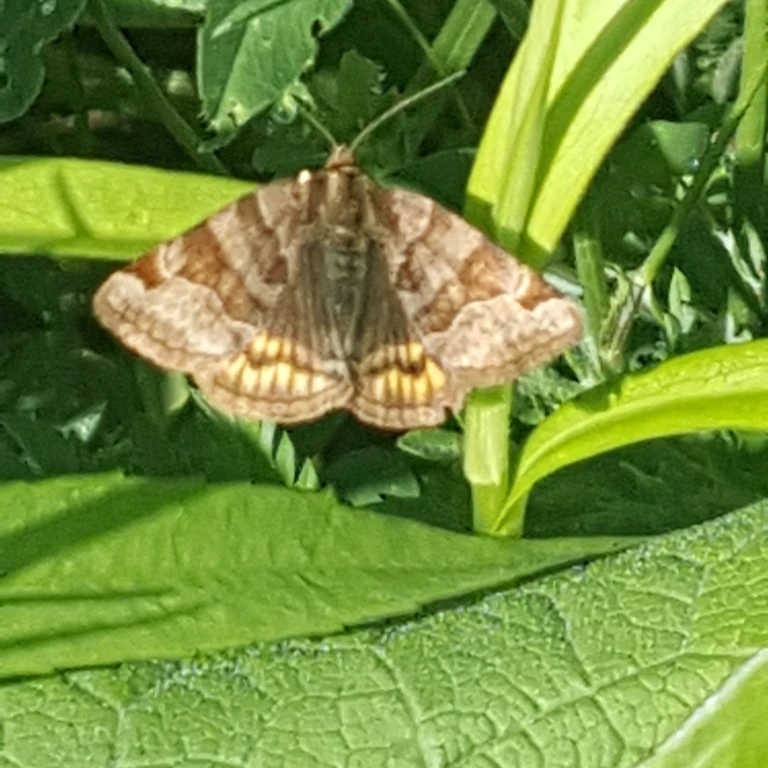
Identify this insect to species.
Euclidia glyphica
